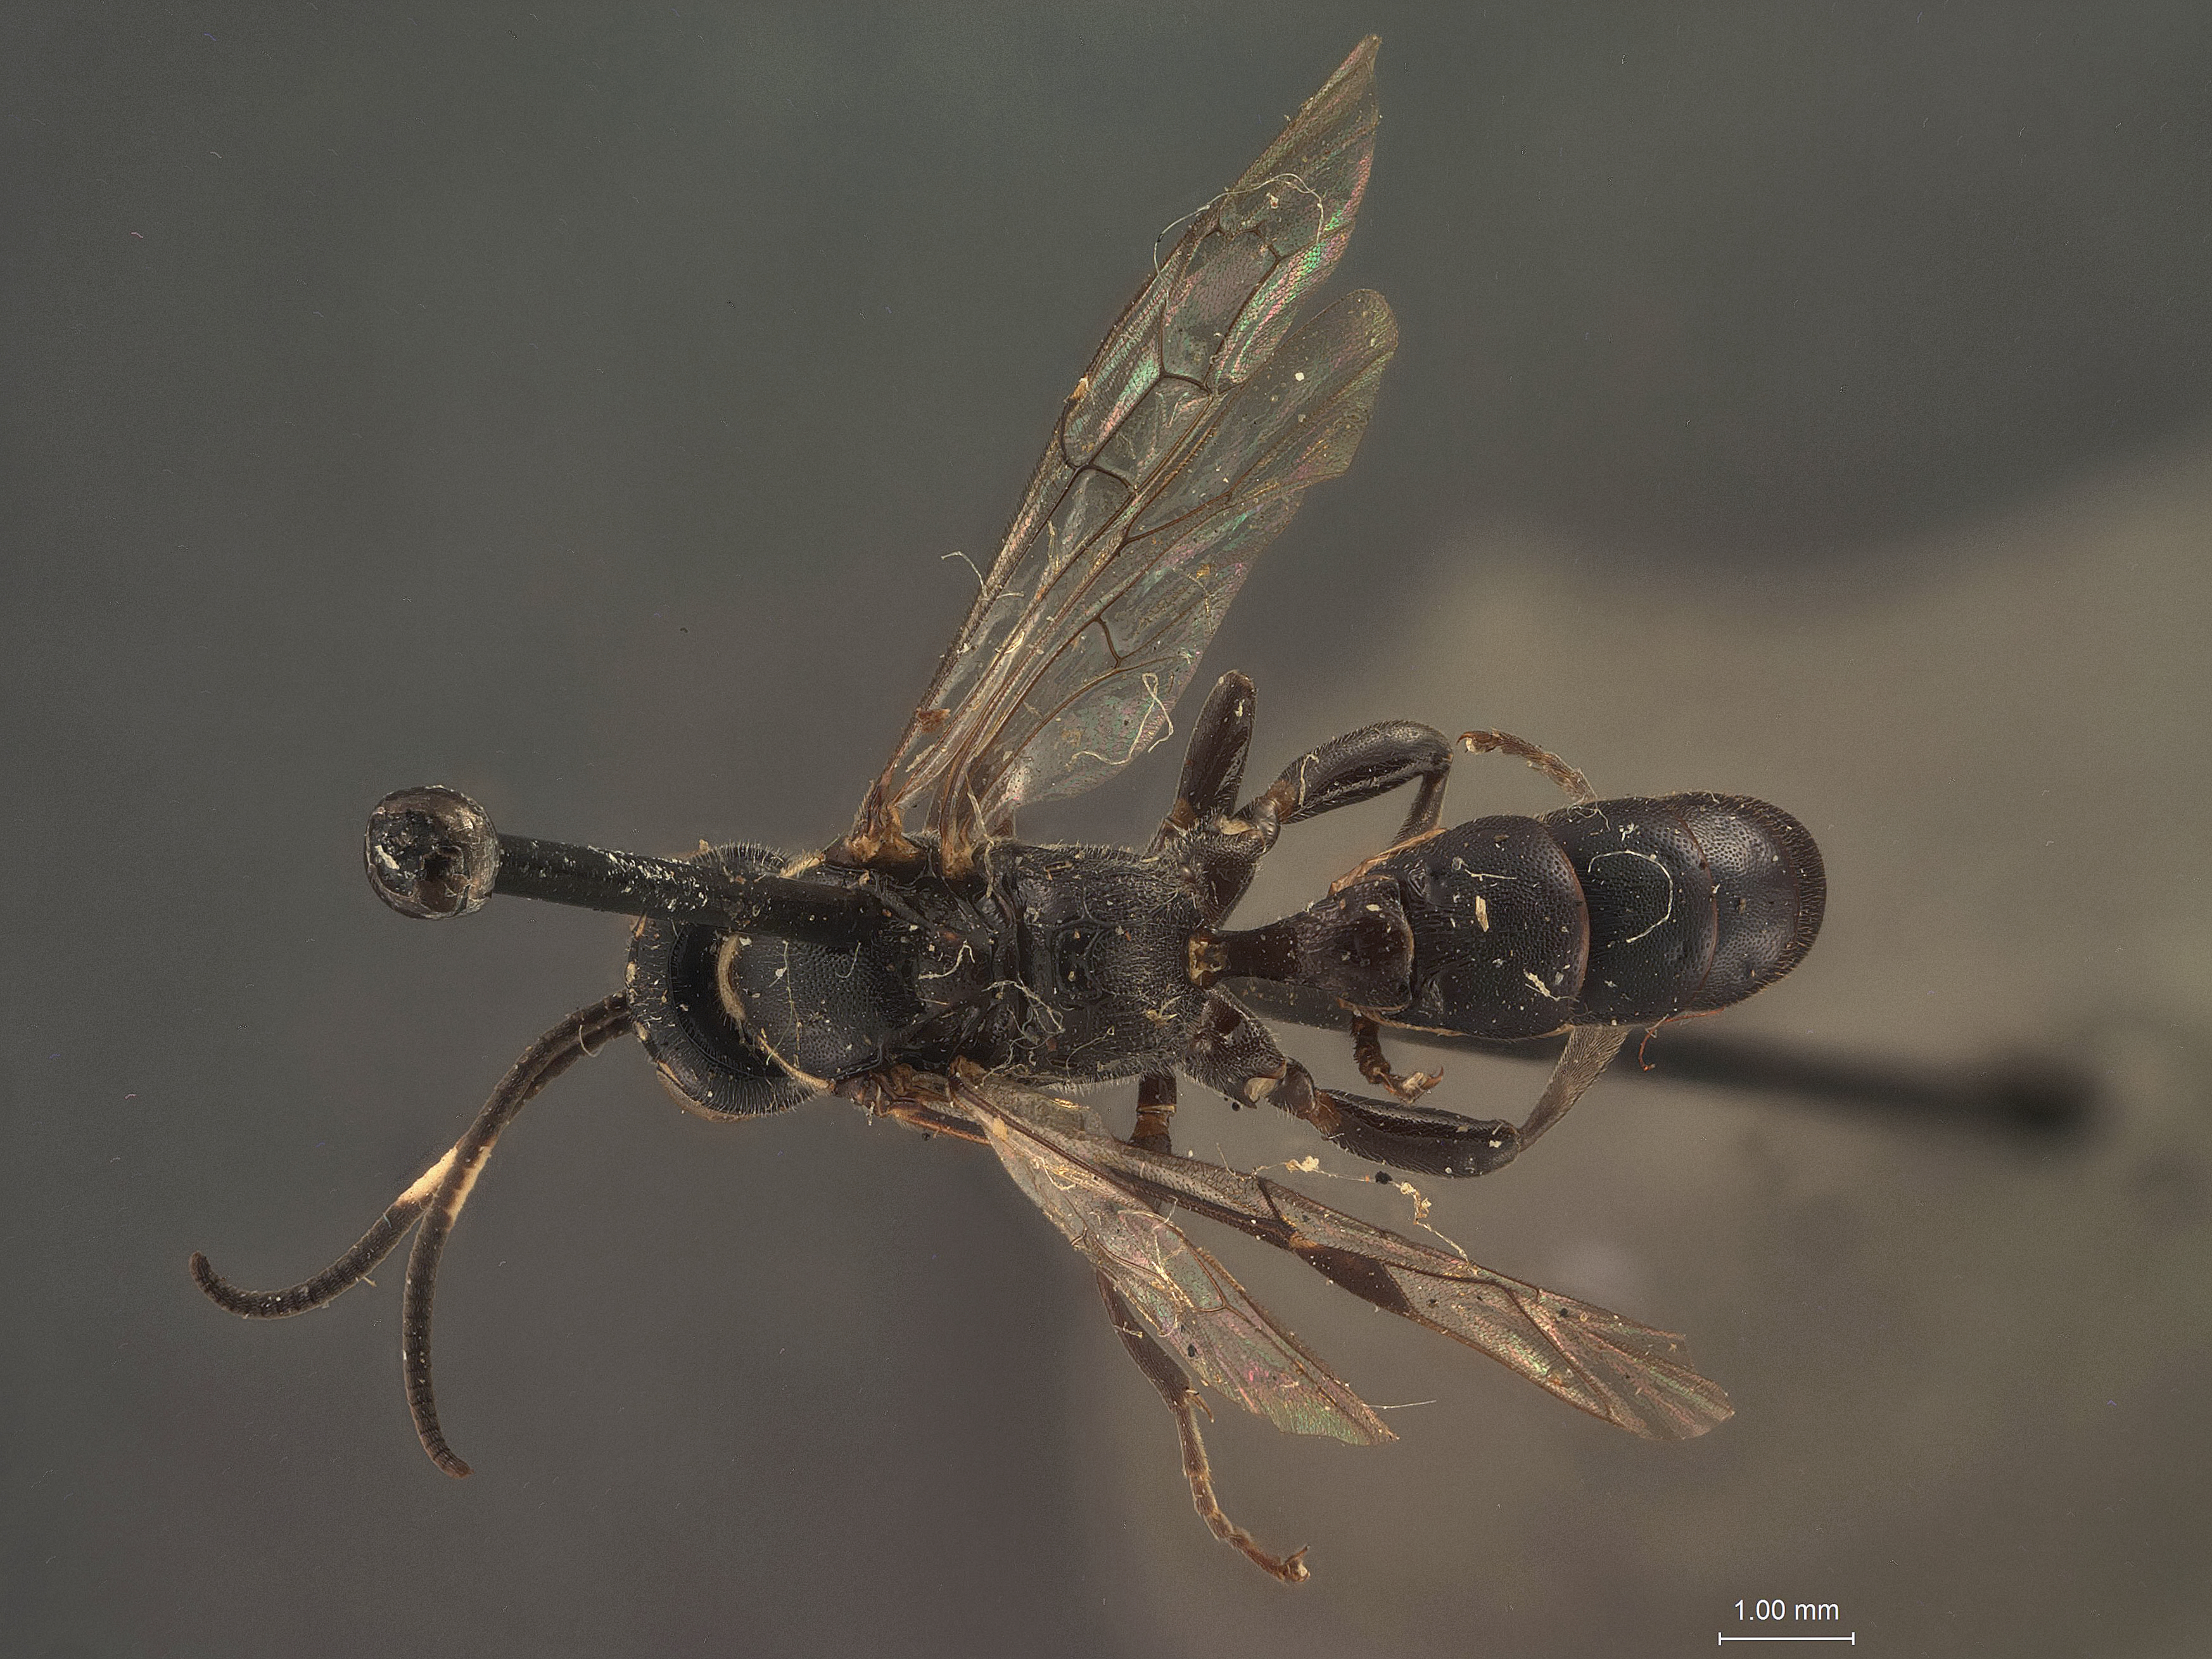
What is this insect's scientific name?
Ichneumon brunneri
